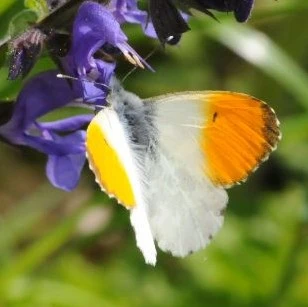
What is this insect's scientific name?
Anthocharis cardamines
